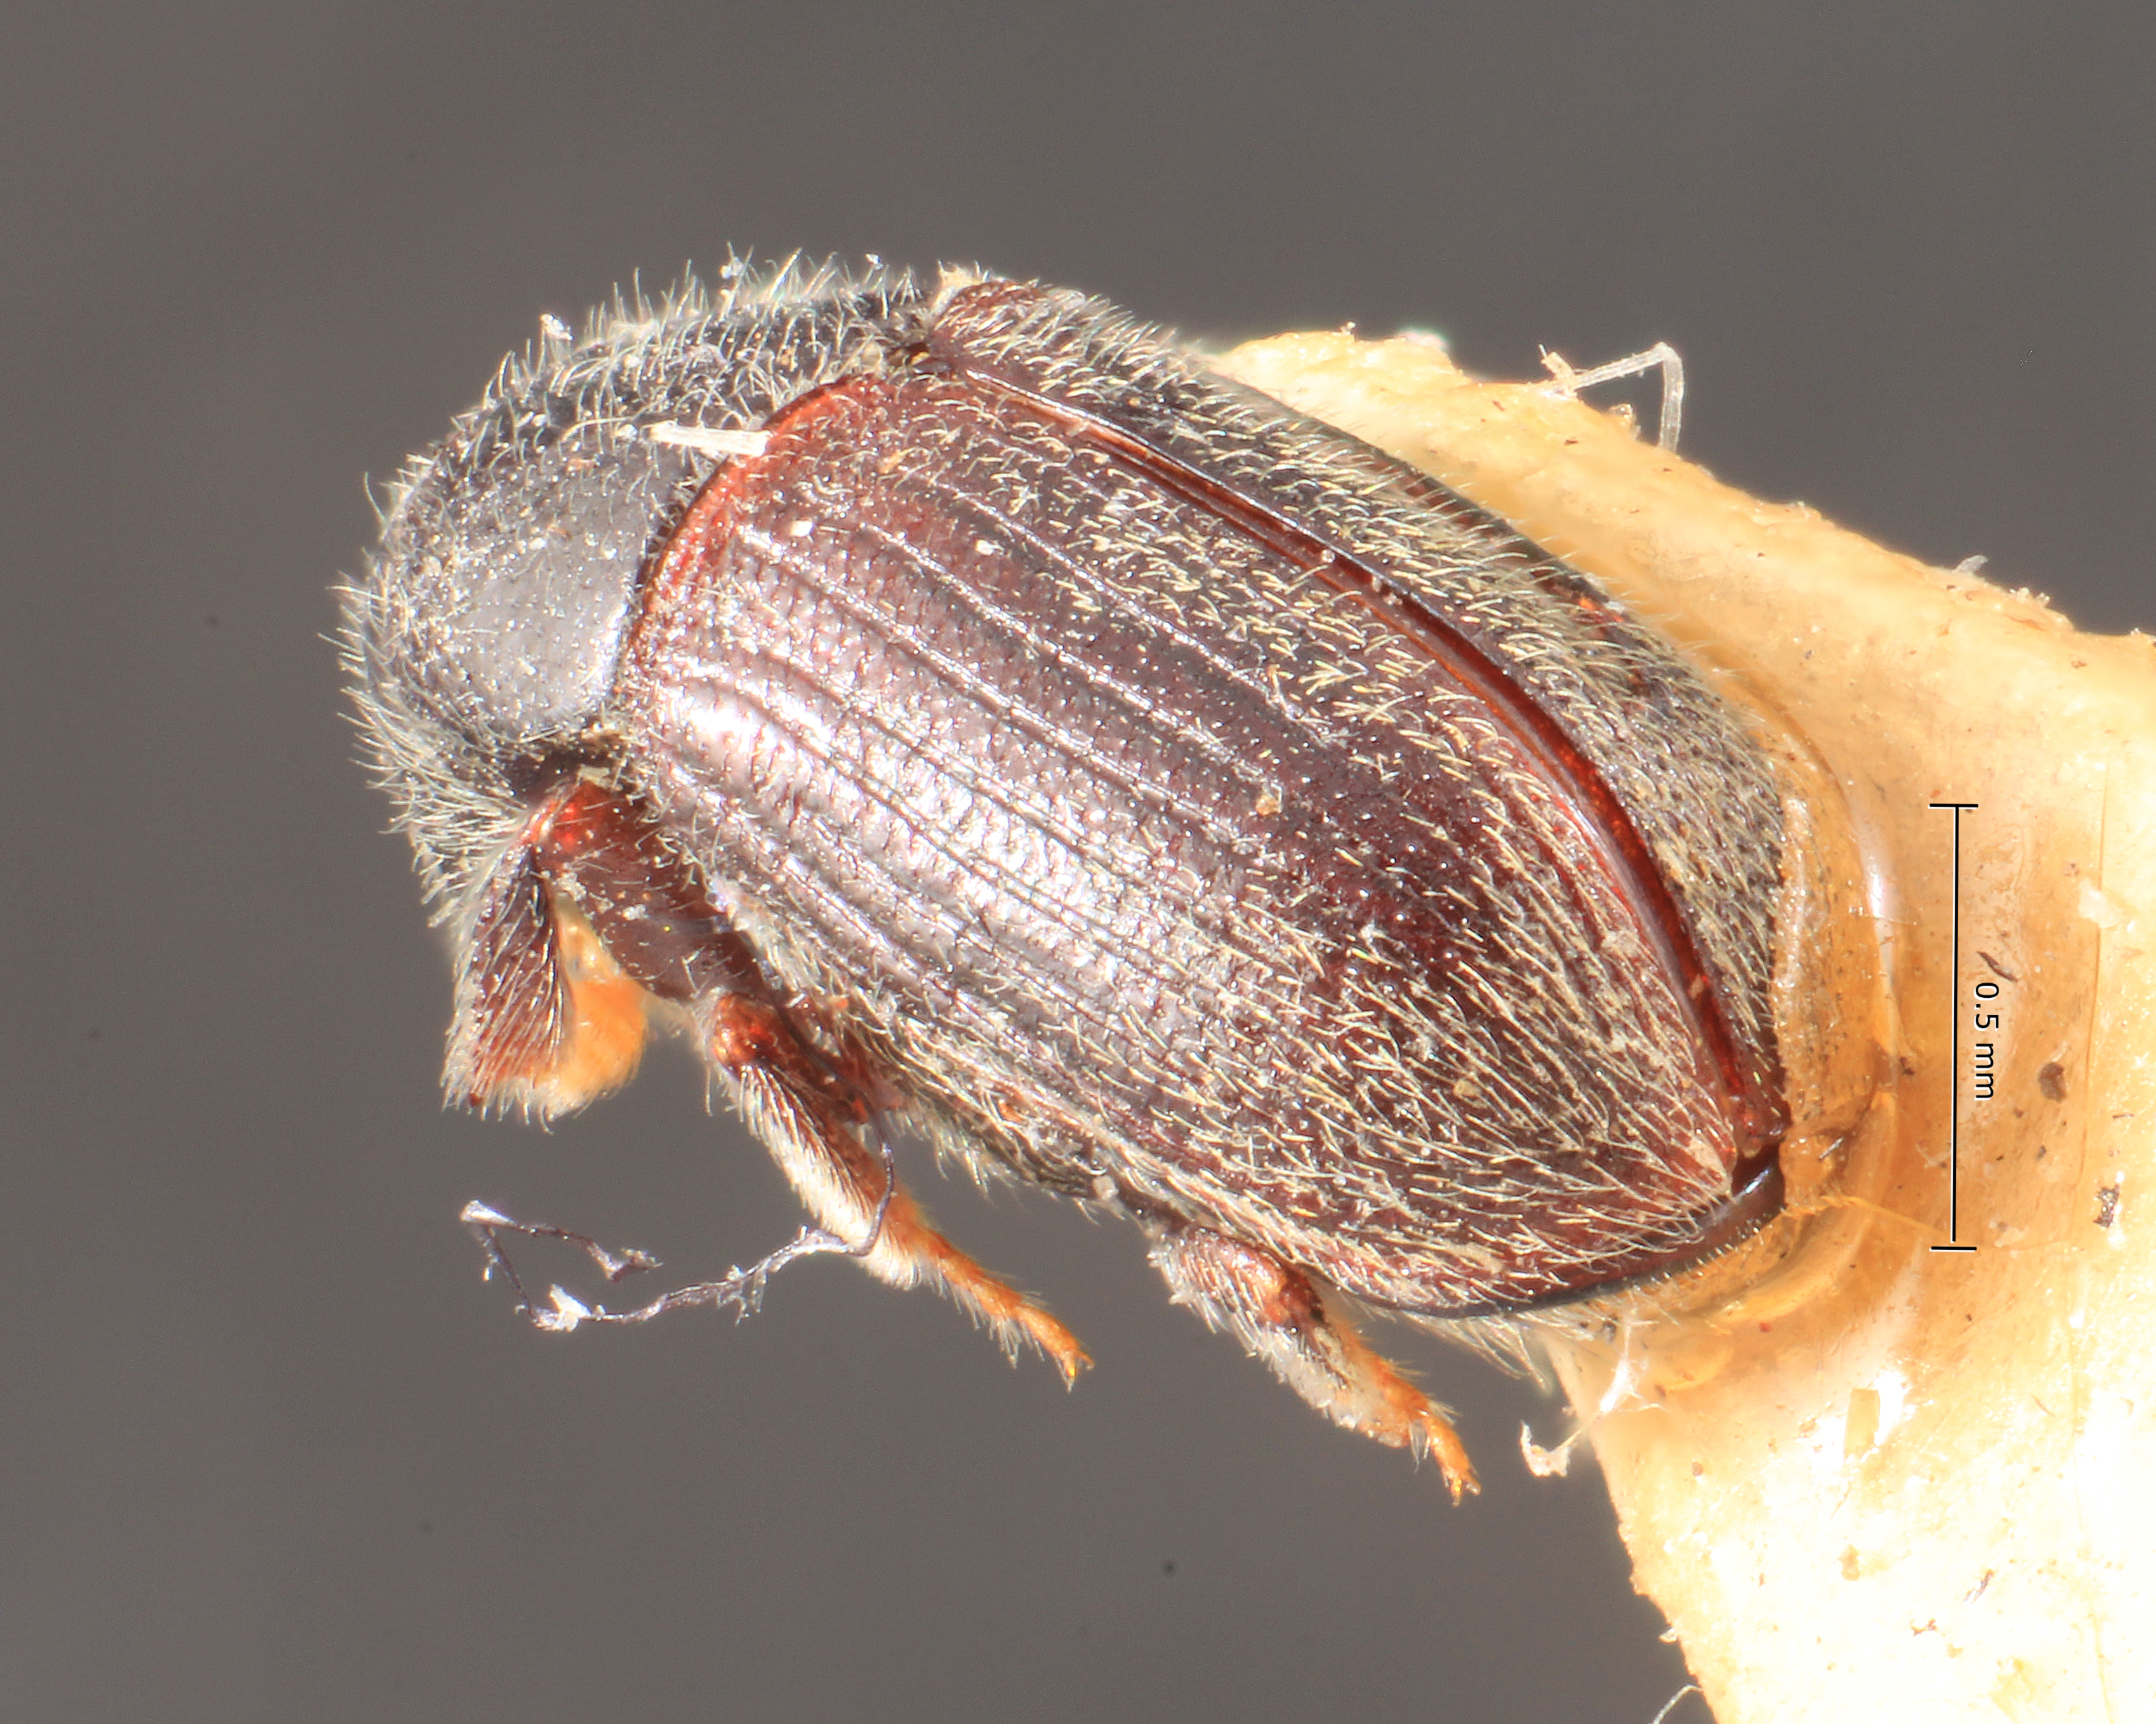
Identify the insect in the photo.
Hyorrhynchus niisimai
